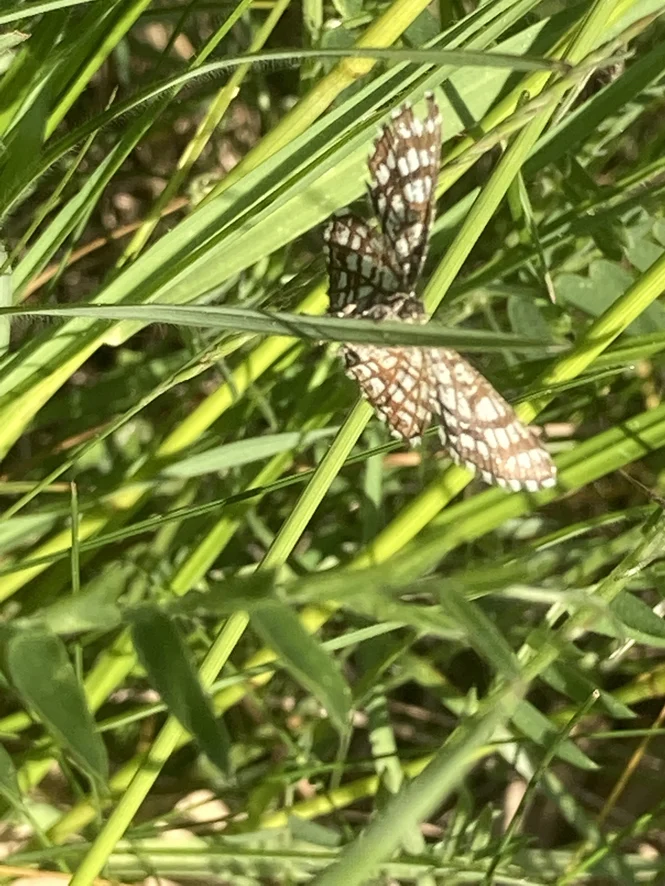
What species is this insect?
Chiasmia clathrata
